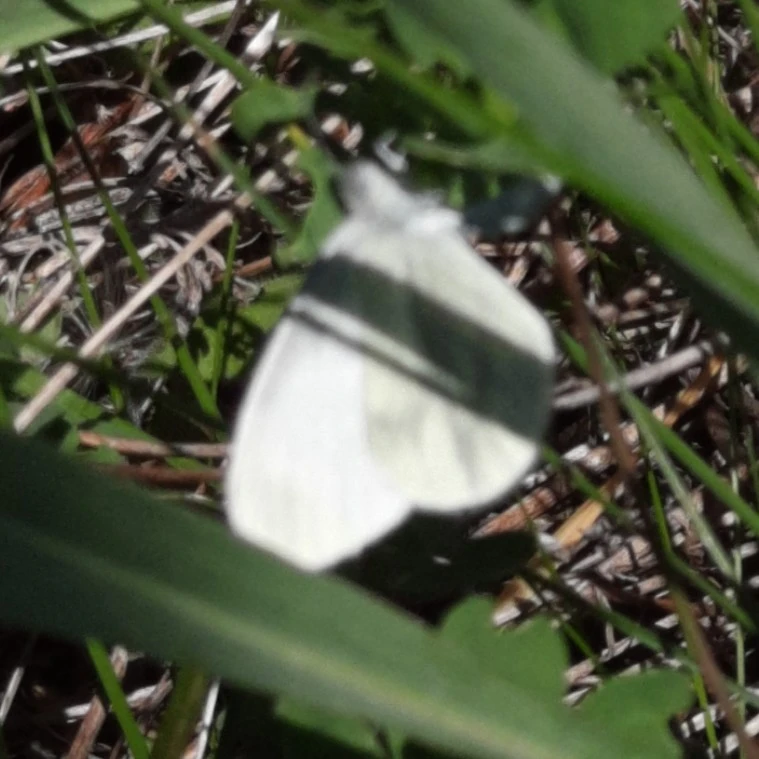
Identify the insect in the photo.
Leptidea sinapis/juvernica
